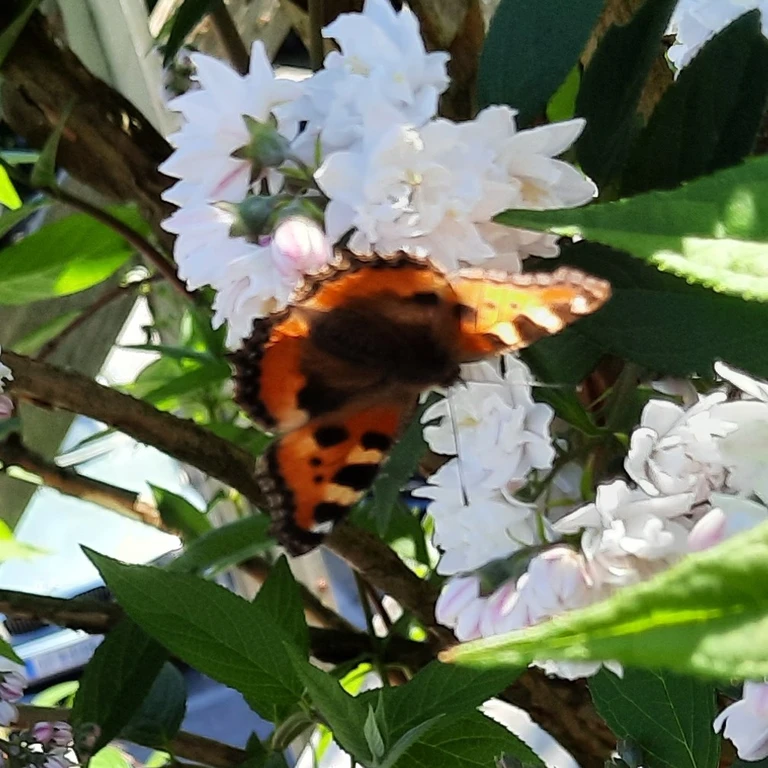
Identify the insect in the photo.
Aglais urticae
